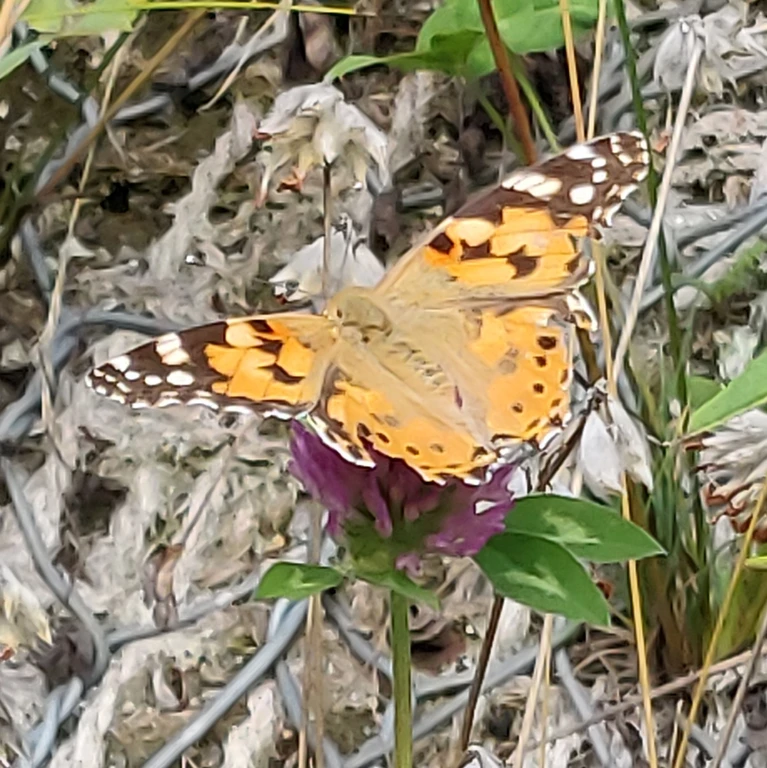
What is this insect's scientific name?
Vanessa cardui
